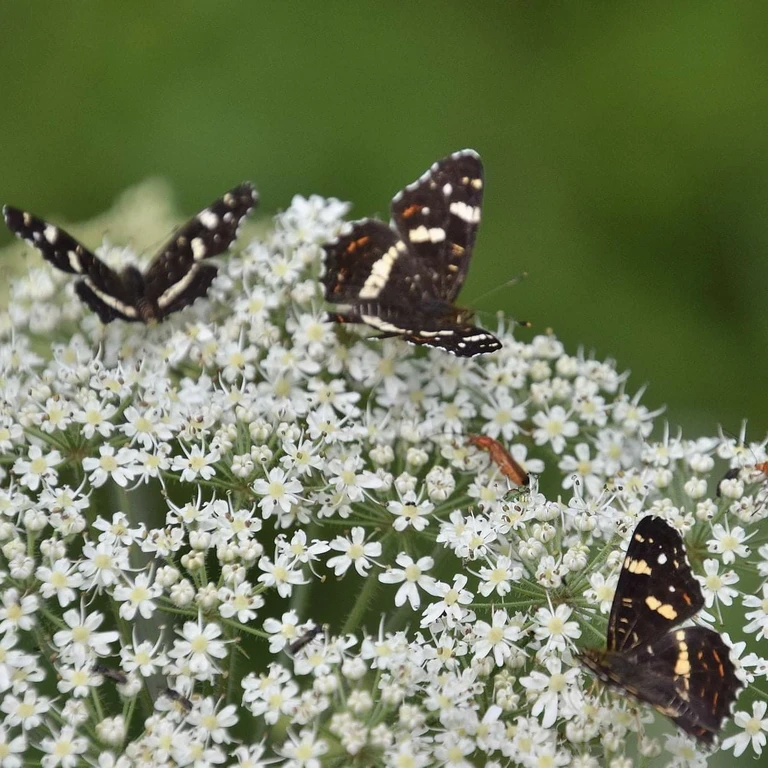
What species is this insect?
Araschnia levana
